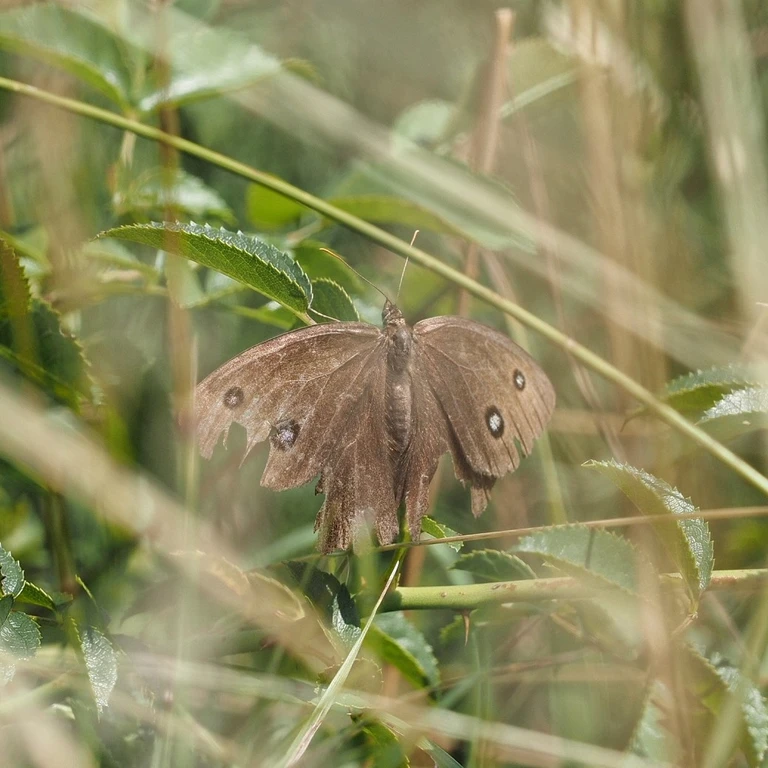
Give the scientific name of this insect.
Minois dryas
